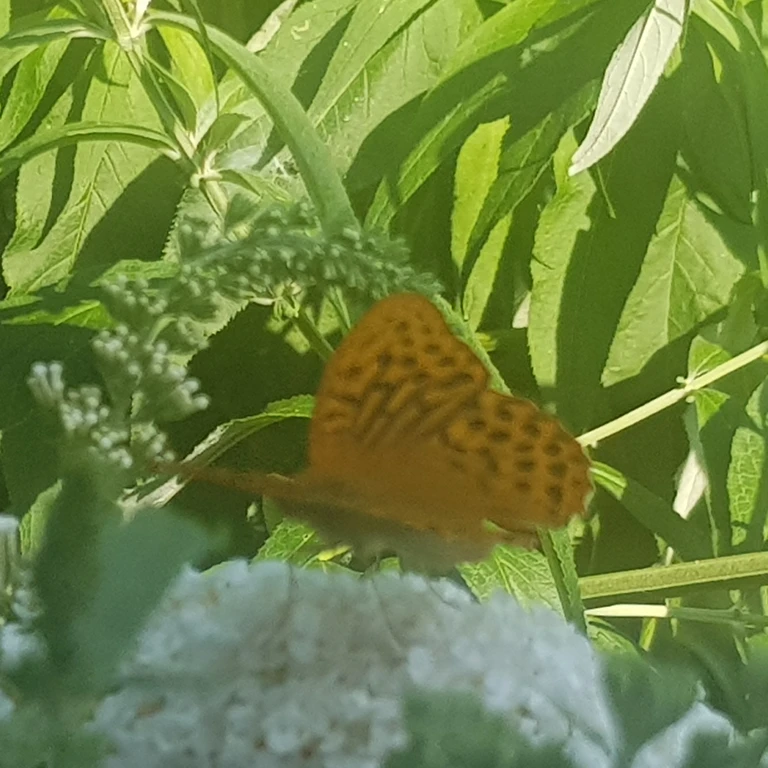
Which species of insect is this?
Argynnis paphia
